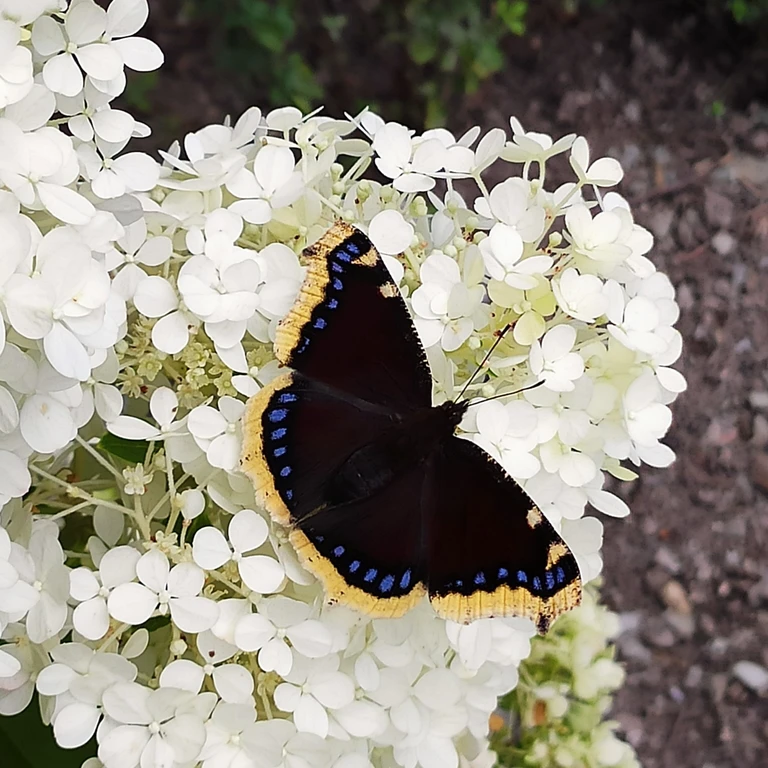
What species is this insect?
Nymphalis antiopa
